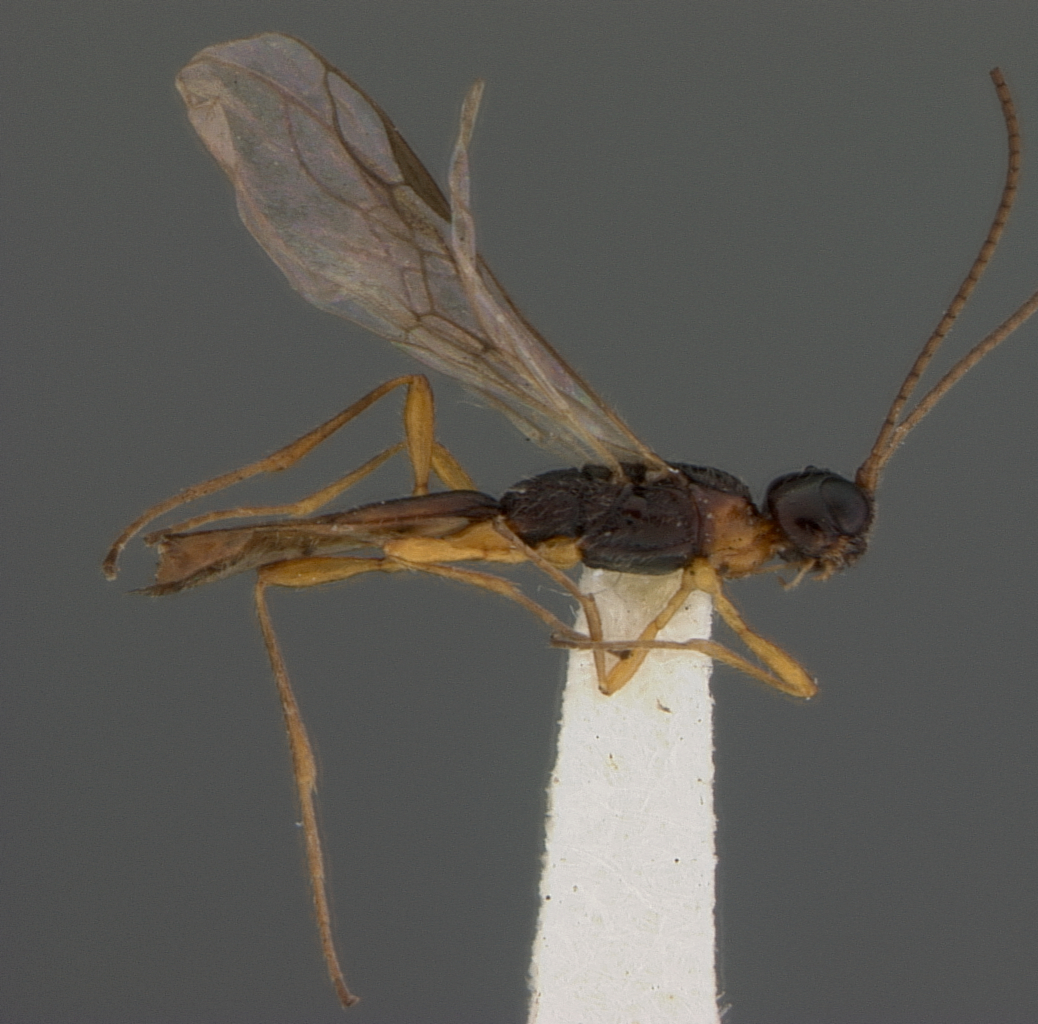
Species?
Coelinius hopkinsis
